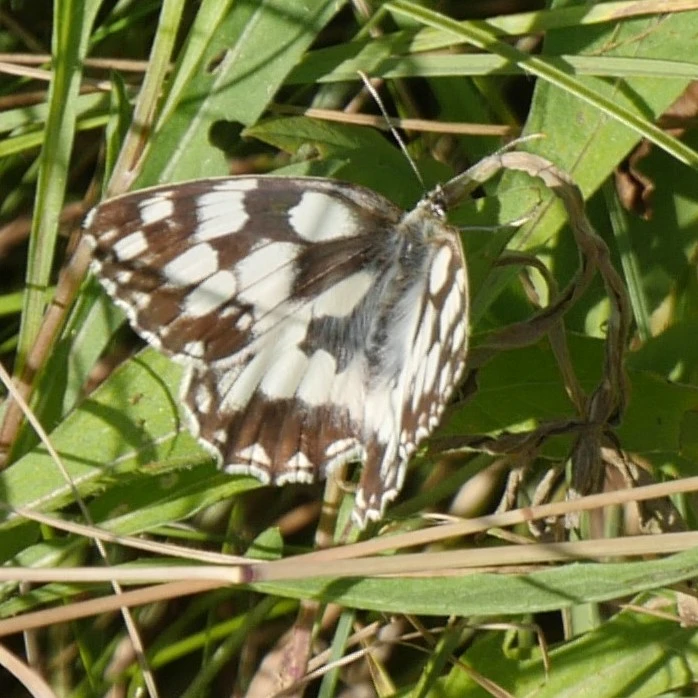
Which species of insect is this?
Melanargia galathea
